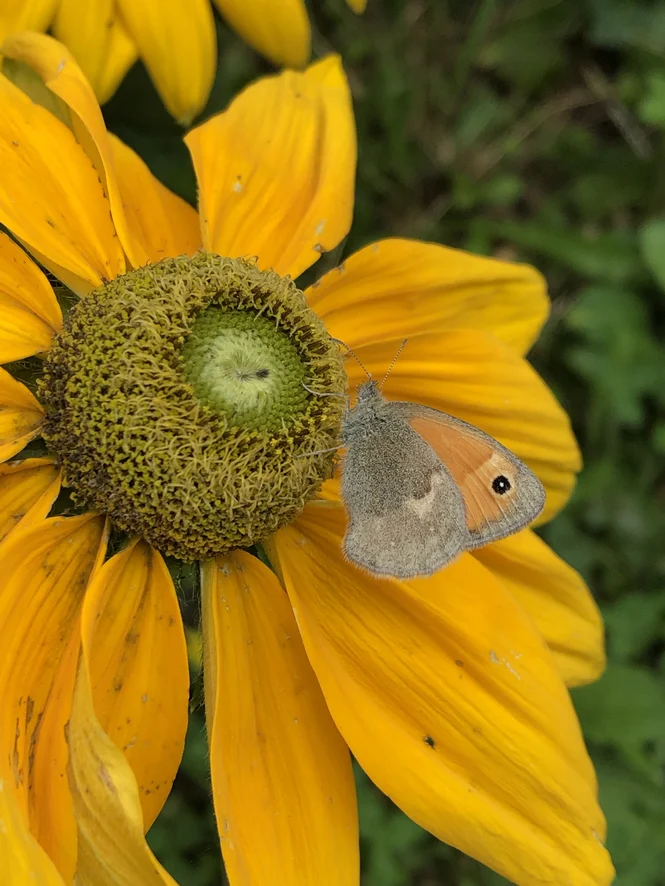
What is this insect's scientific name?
Coenonympha pamphilus
